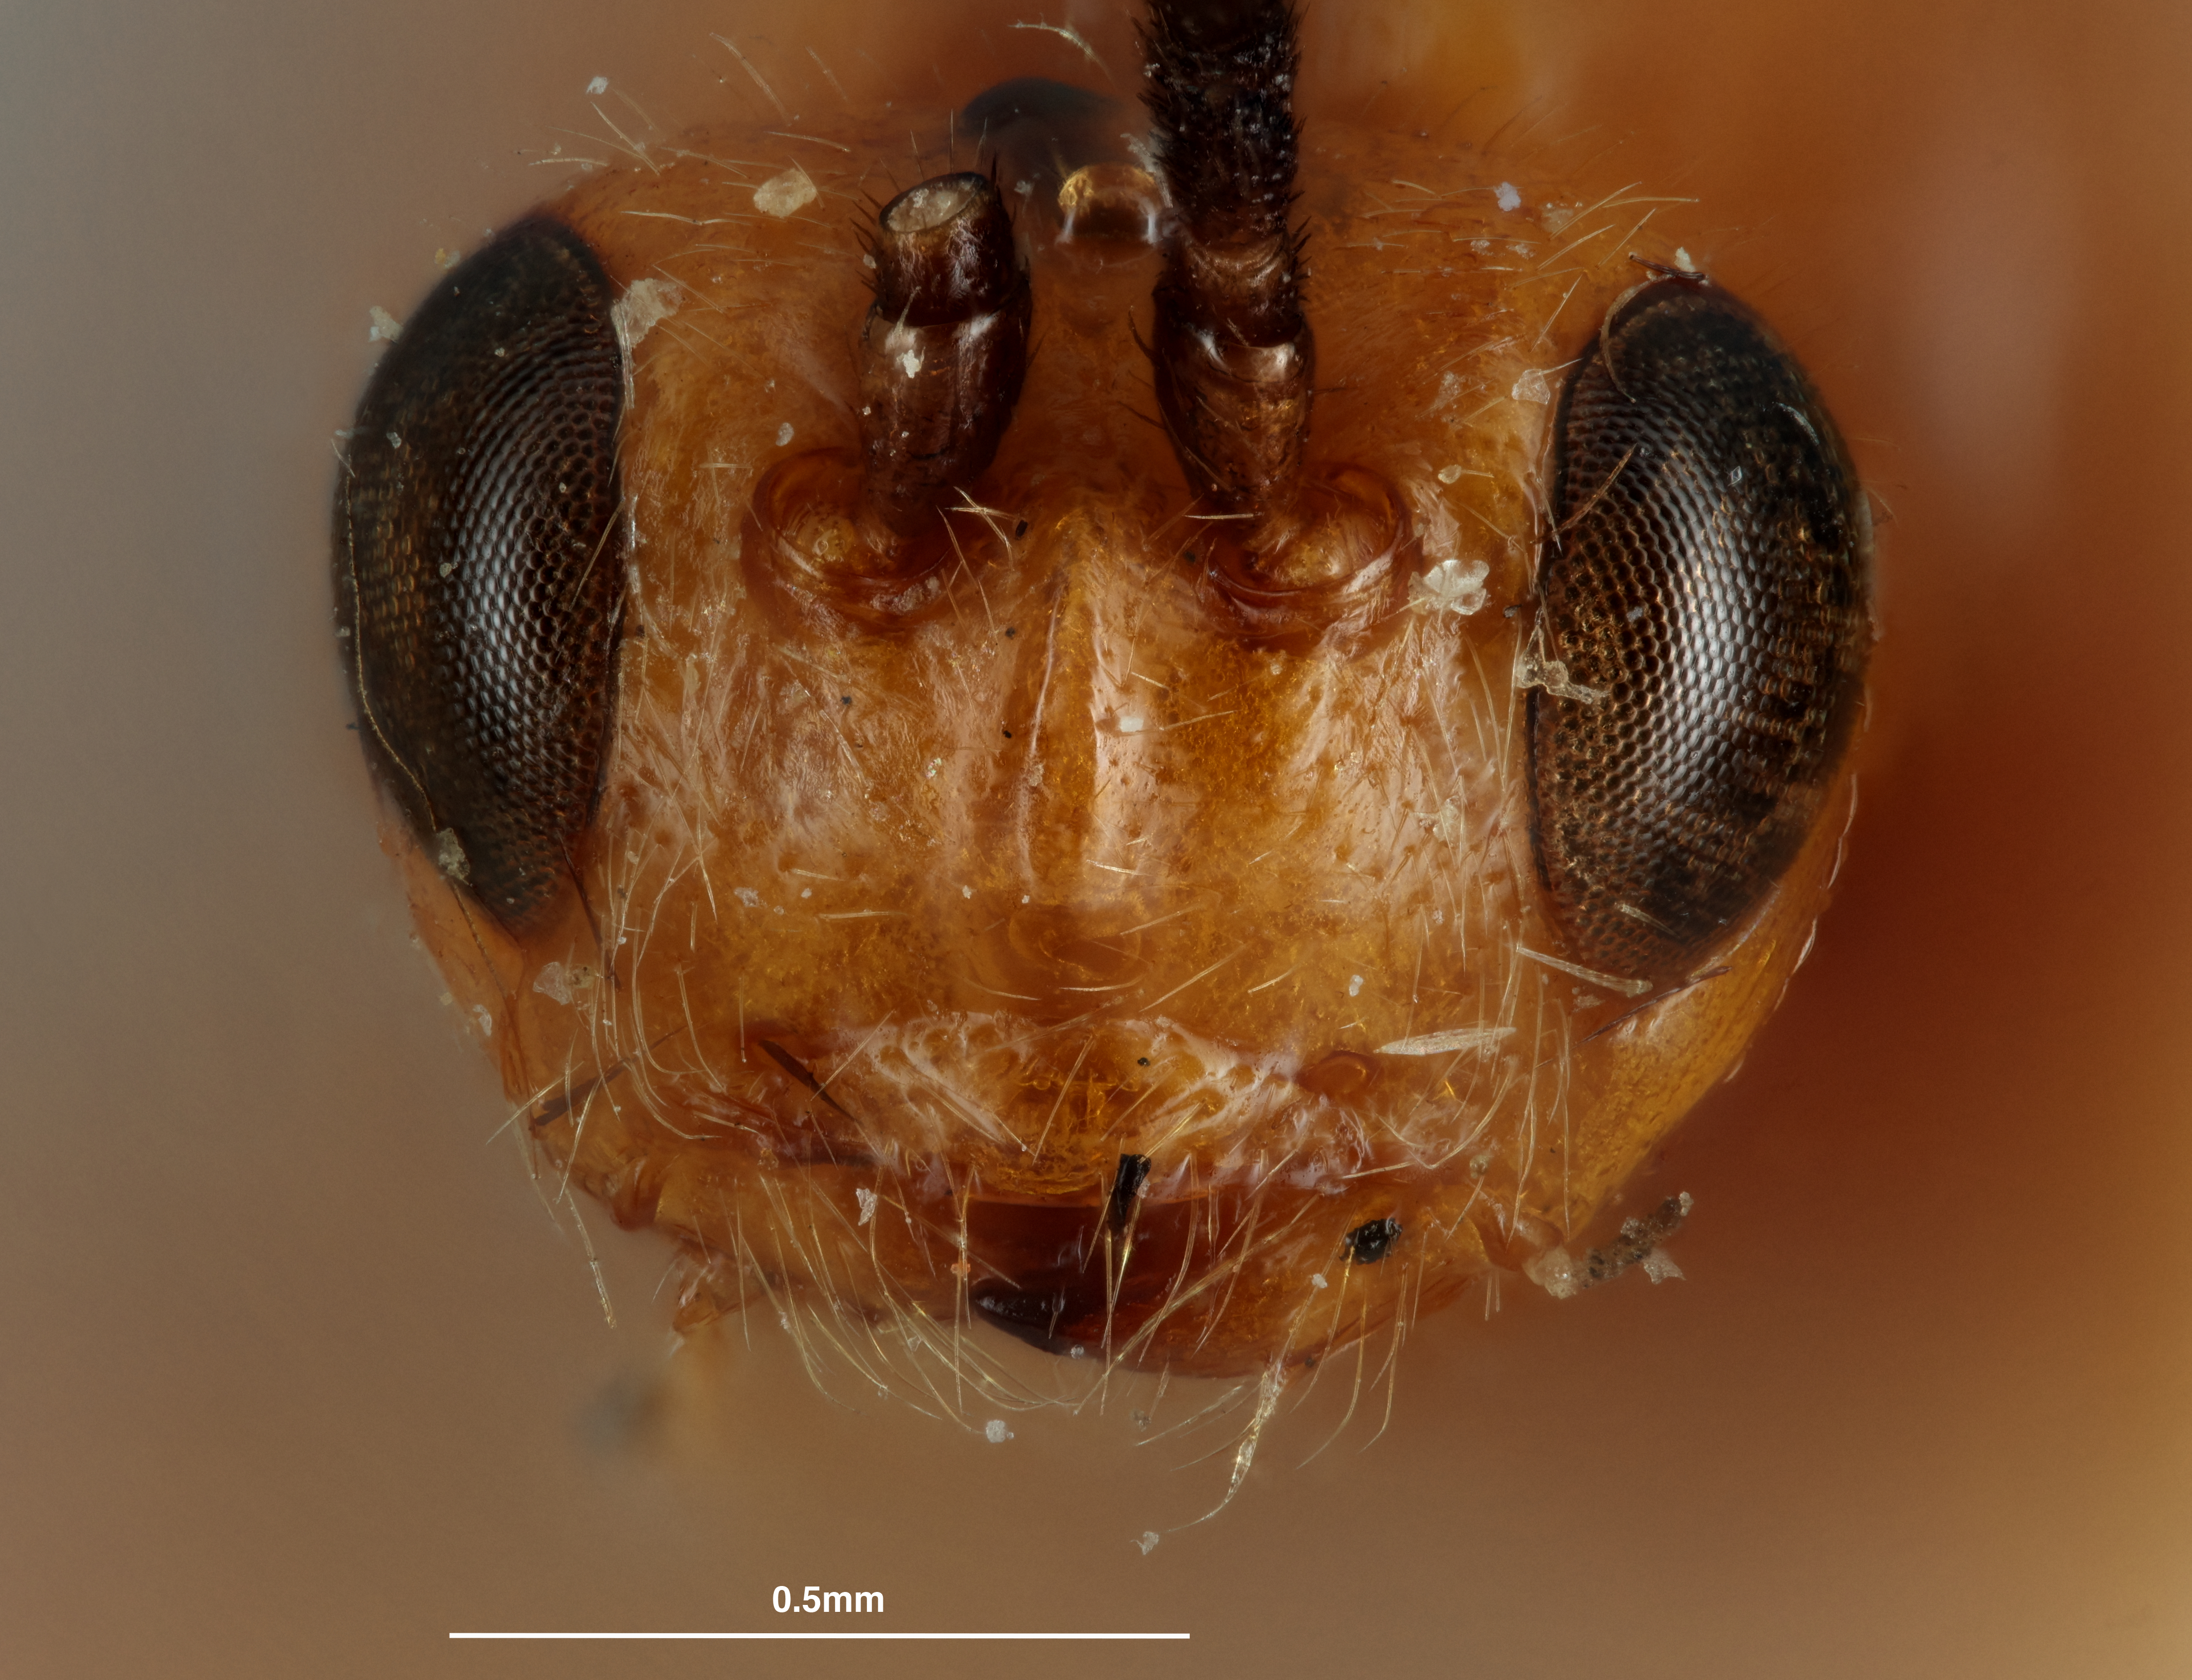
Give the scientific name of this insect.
Opius gahanoides
